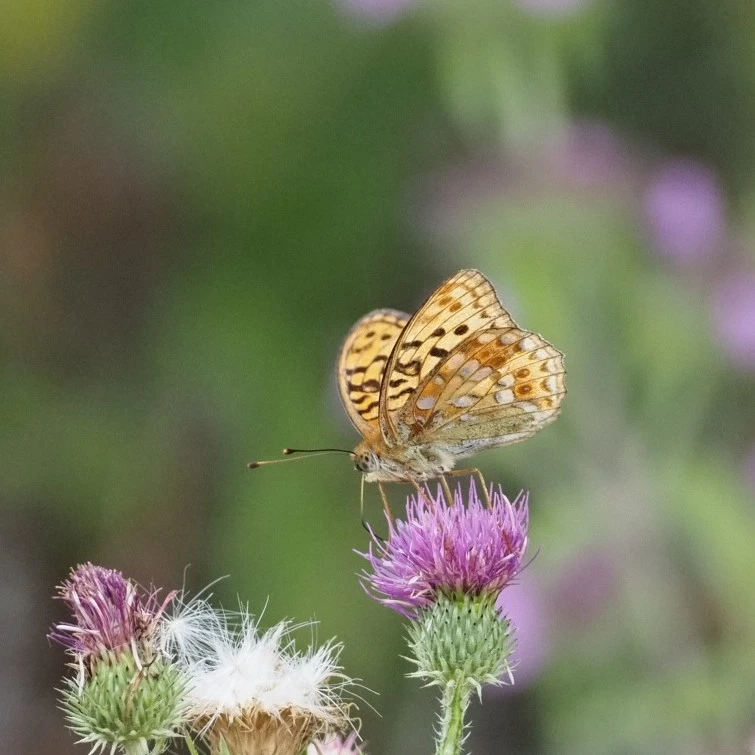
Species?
Fabriciana adippe
